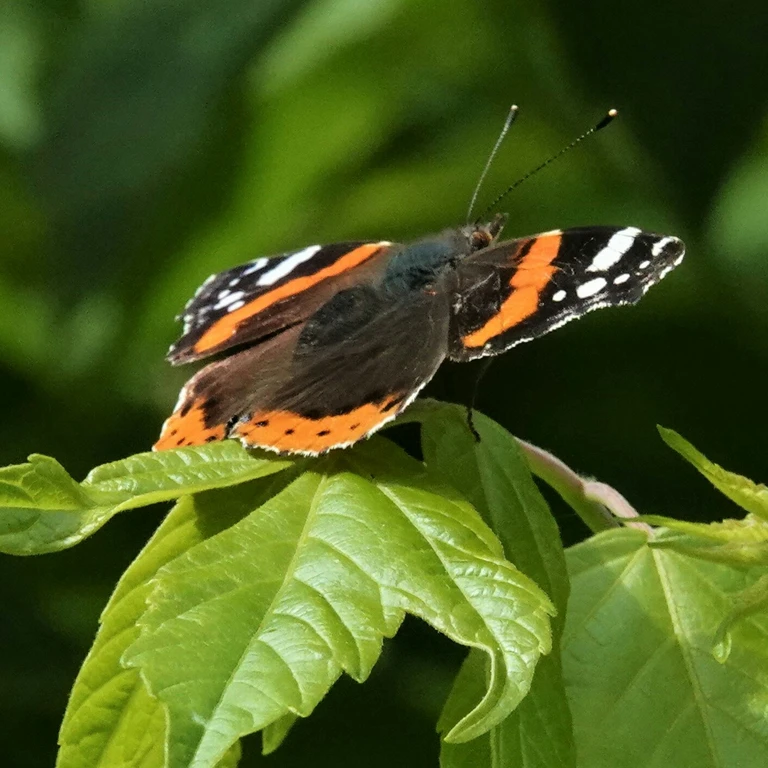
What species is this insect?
Vanessa atalanta
